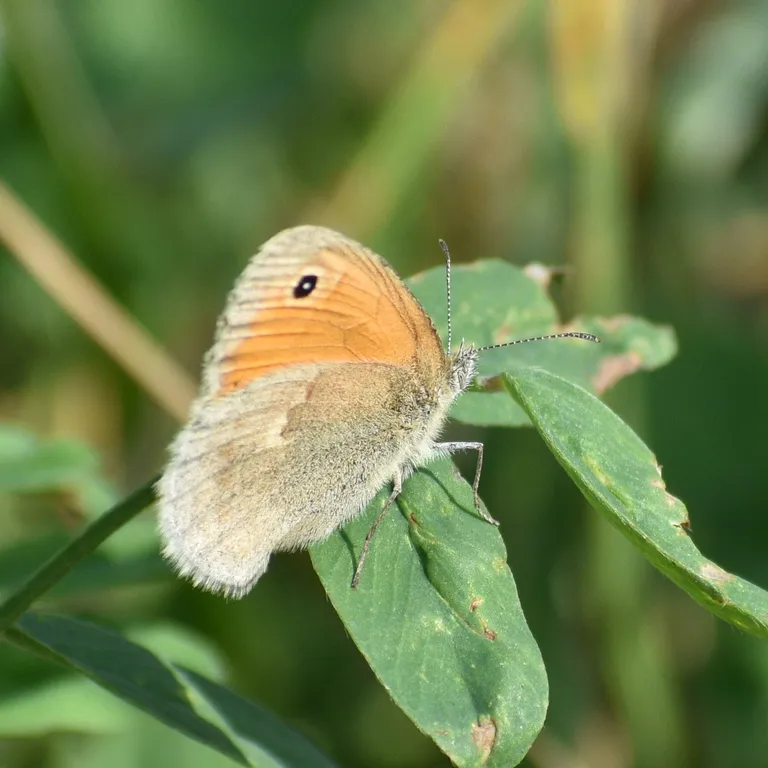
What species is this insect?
Coenonympha pamphilus
